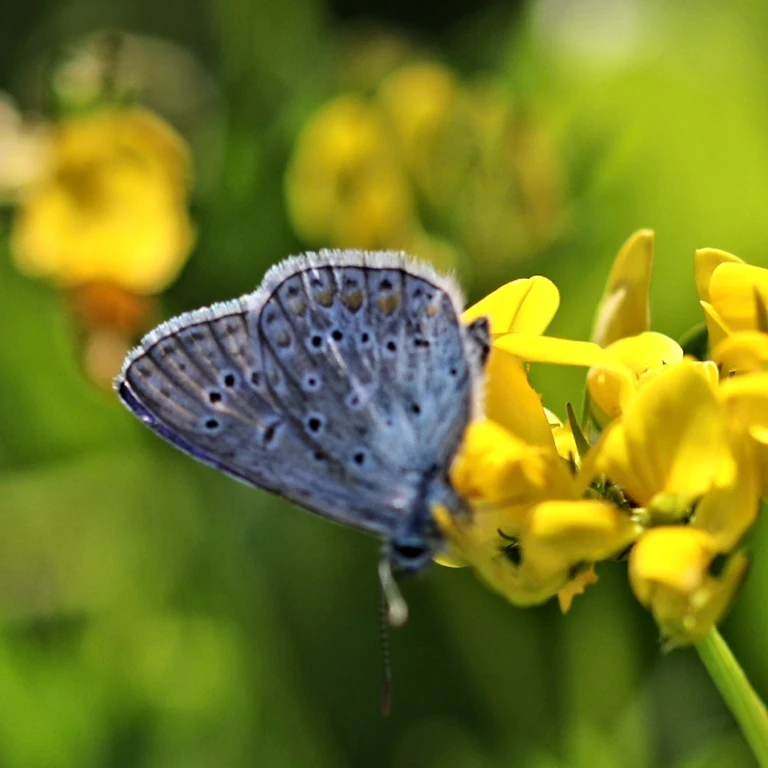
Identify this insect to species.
Polyommatus icarus
